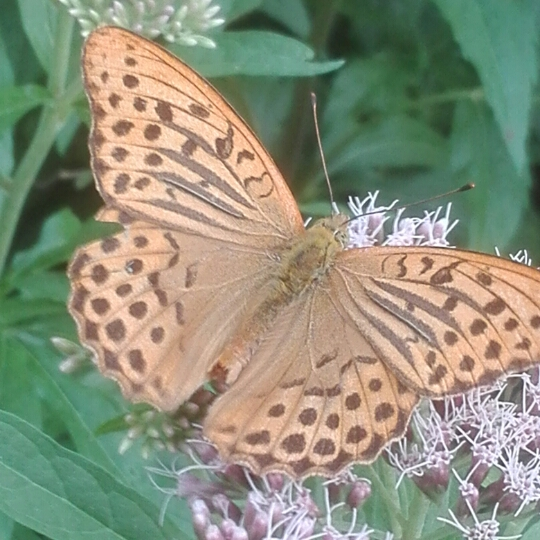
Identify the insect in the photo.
Argynnis paphia
